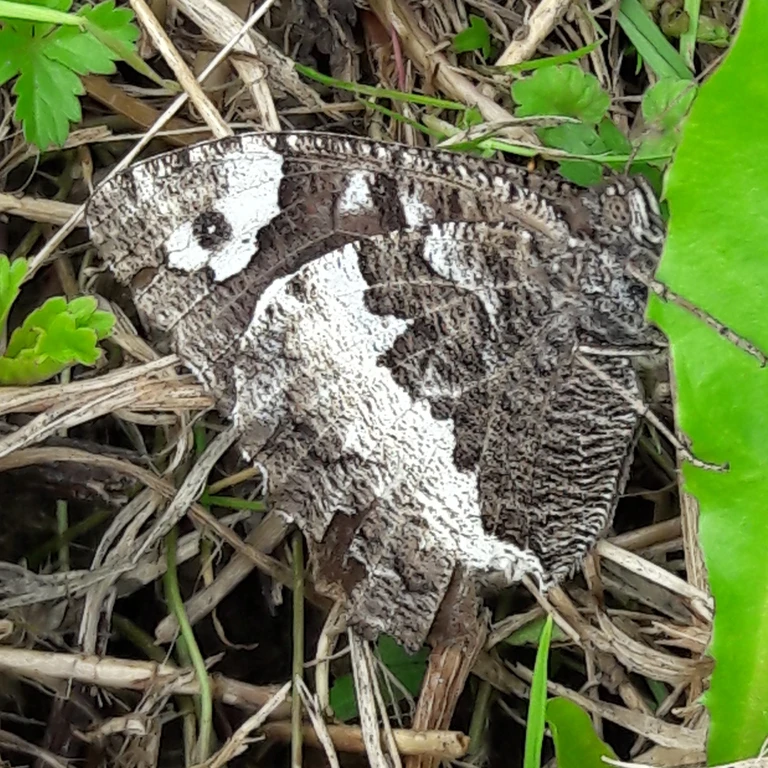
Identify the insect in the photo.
Brintesia circe
